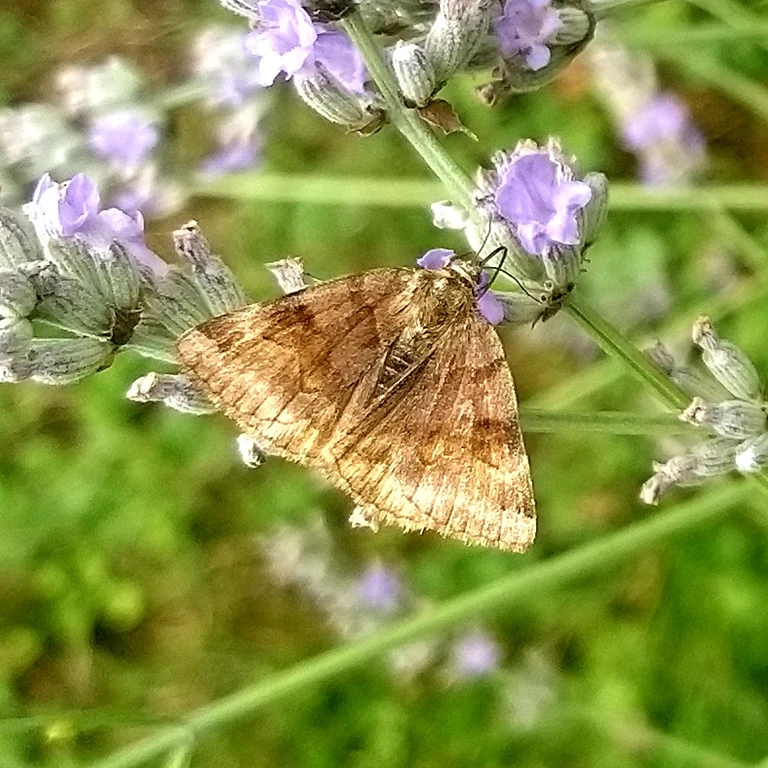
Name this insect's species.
Euclidia glyphica
